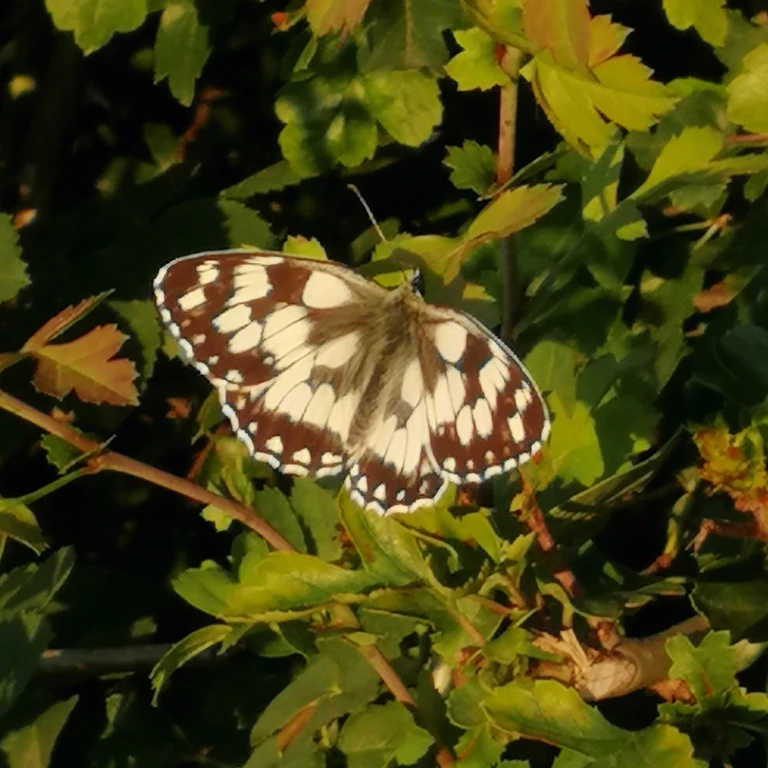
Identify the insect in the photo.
Melanargia galathea
